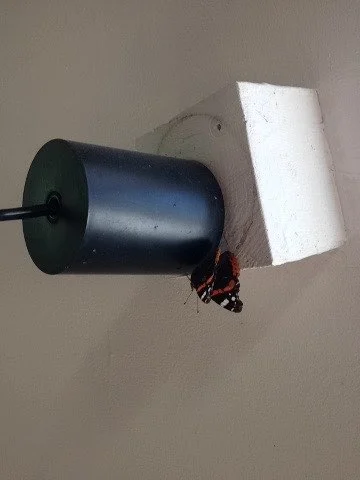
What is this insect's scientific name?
Vanessa atalanta
